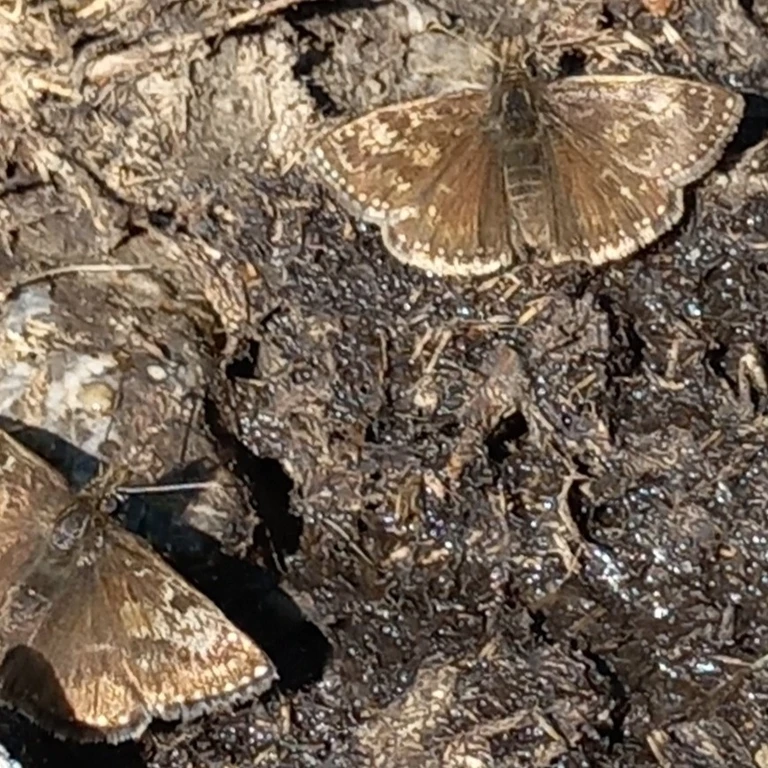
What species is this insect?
Erynnis tages
